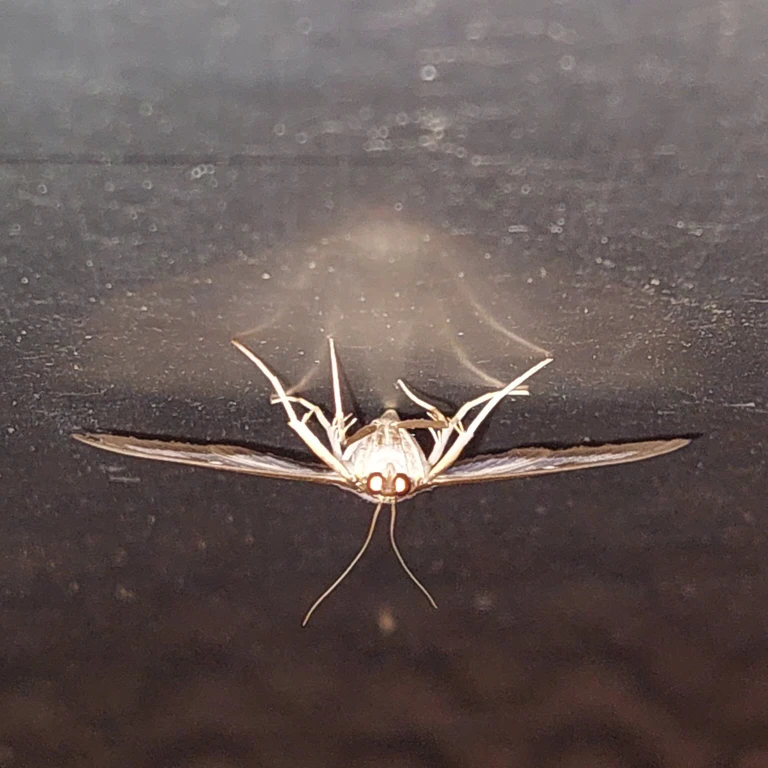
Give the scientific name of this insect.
Cydalima perspectalis
